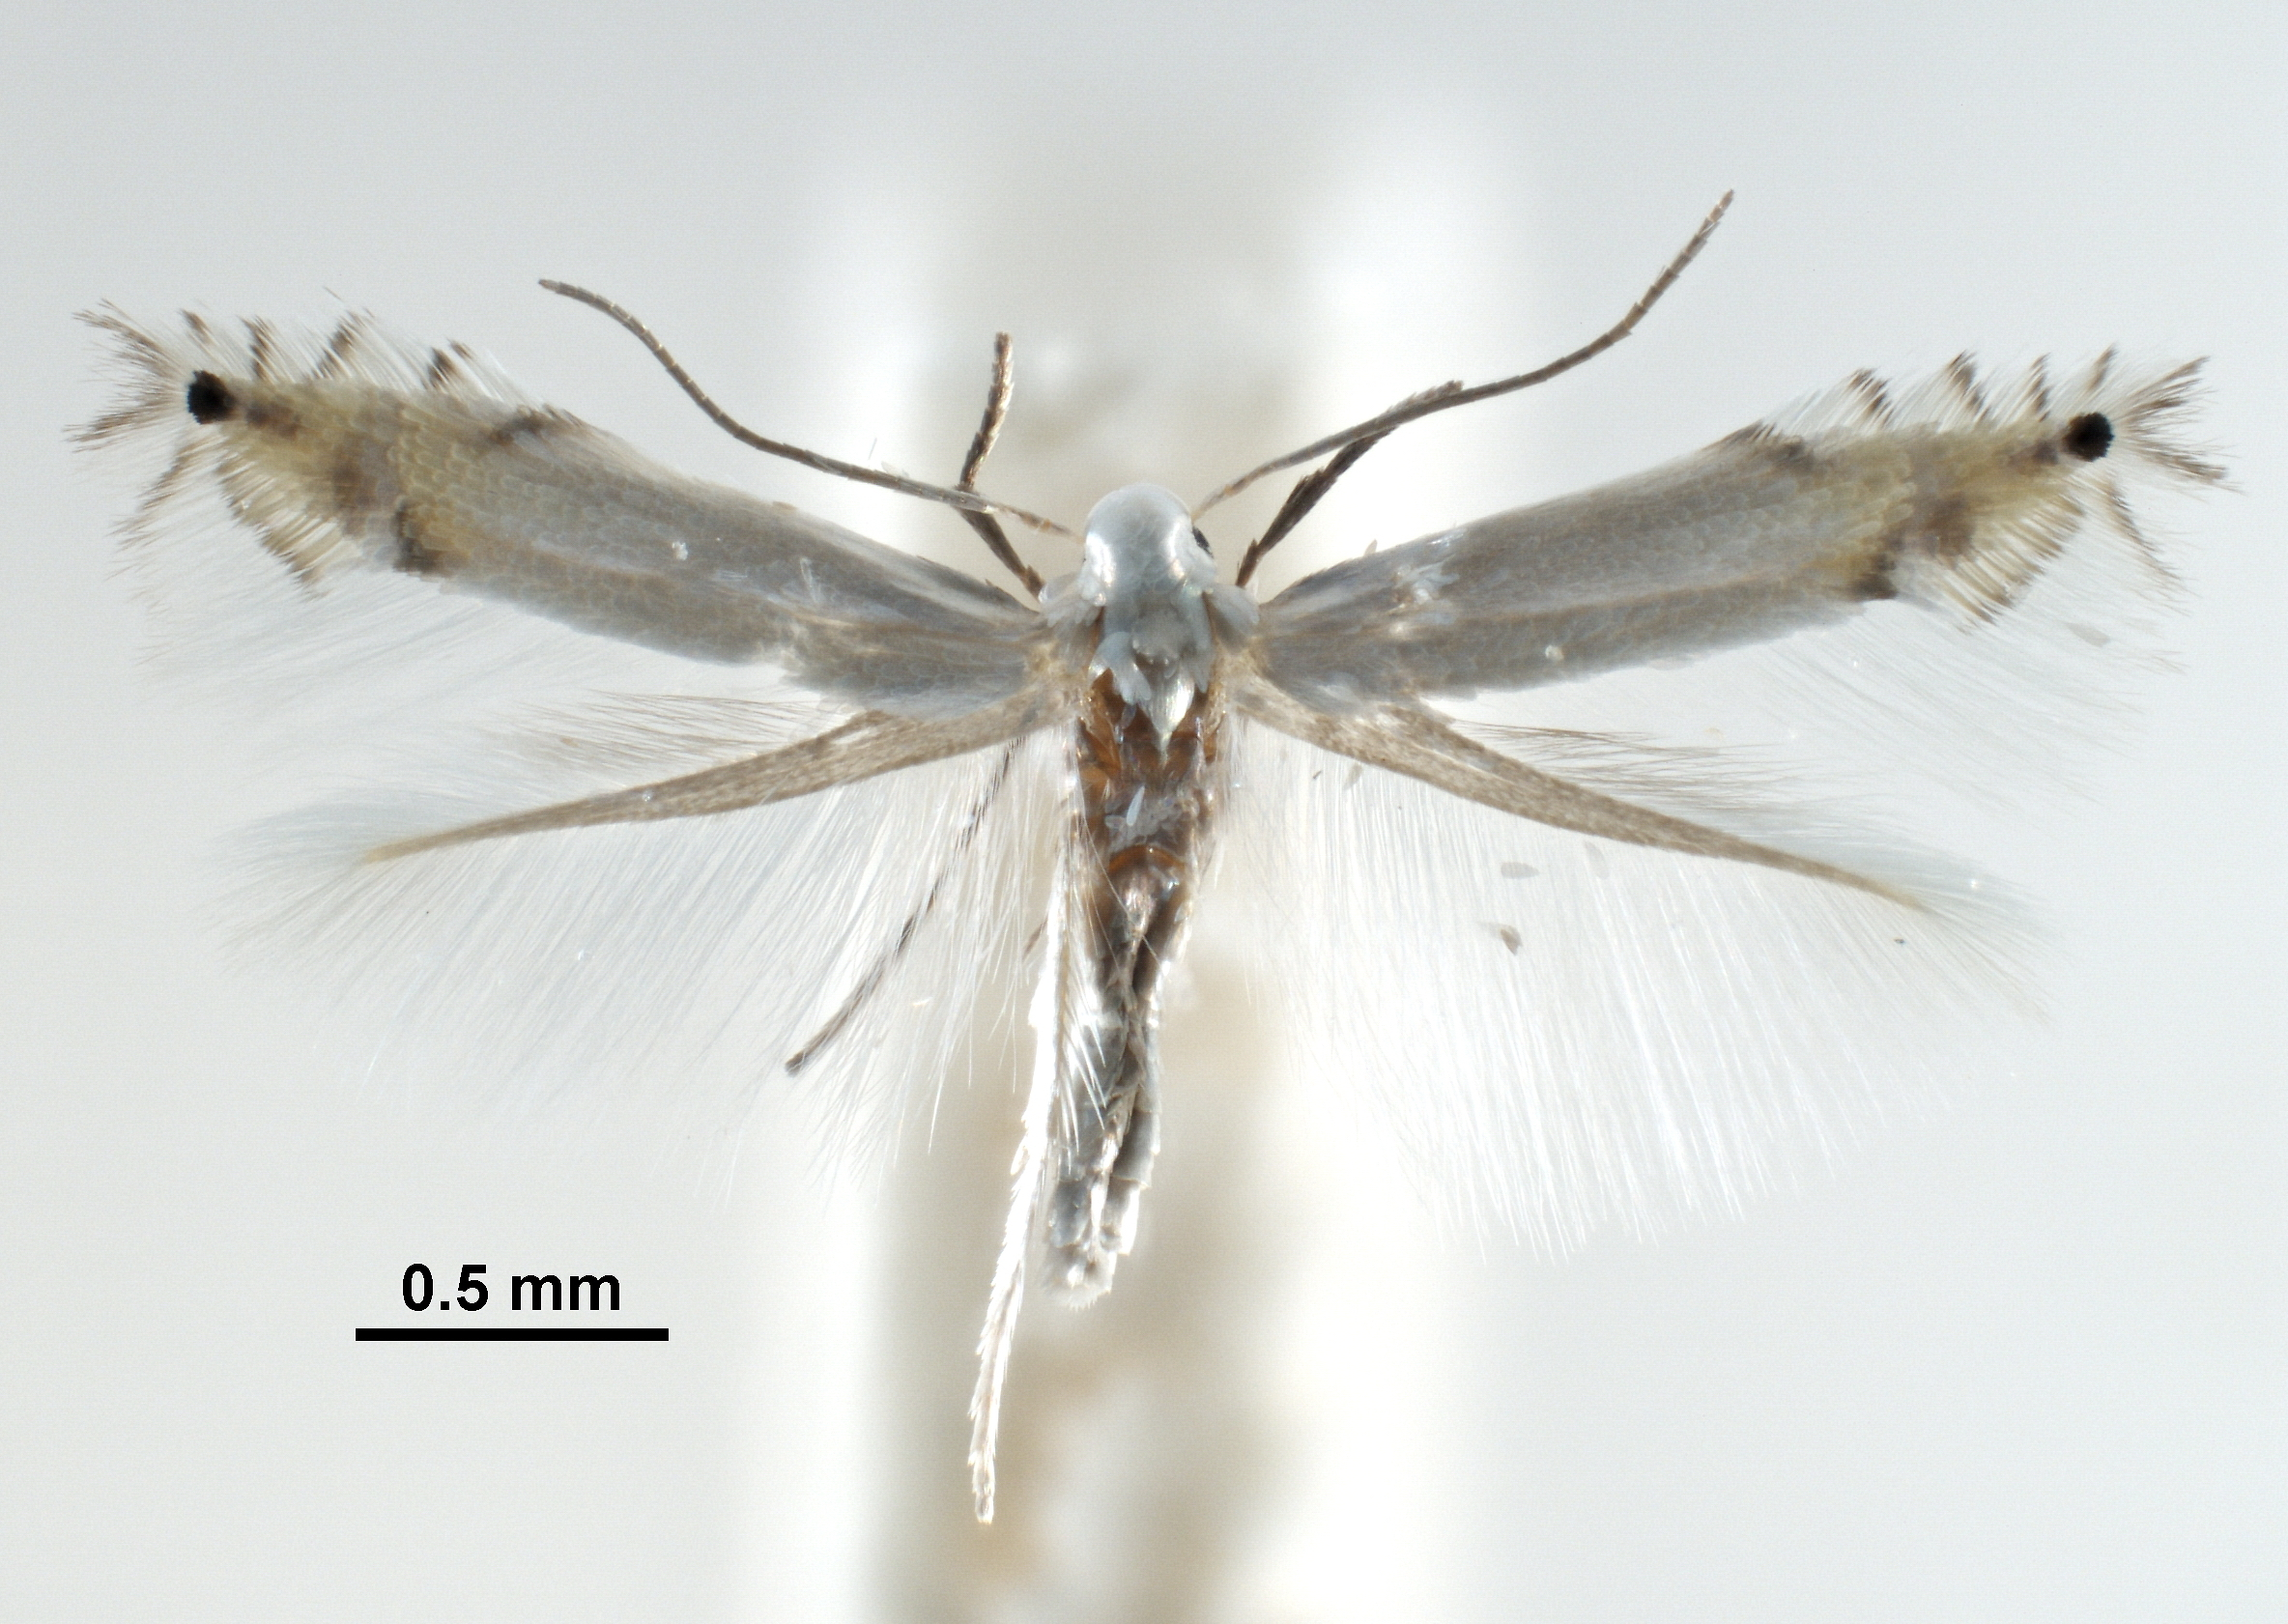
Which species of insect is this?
Phyllocnistis suffusella
